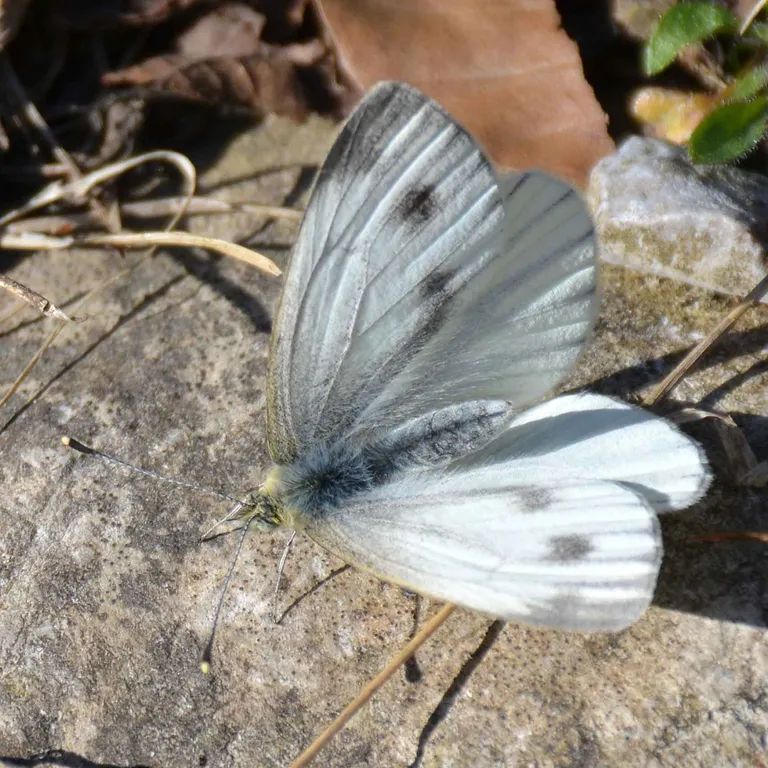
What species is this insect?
Pieris napi
